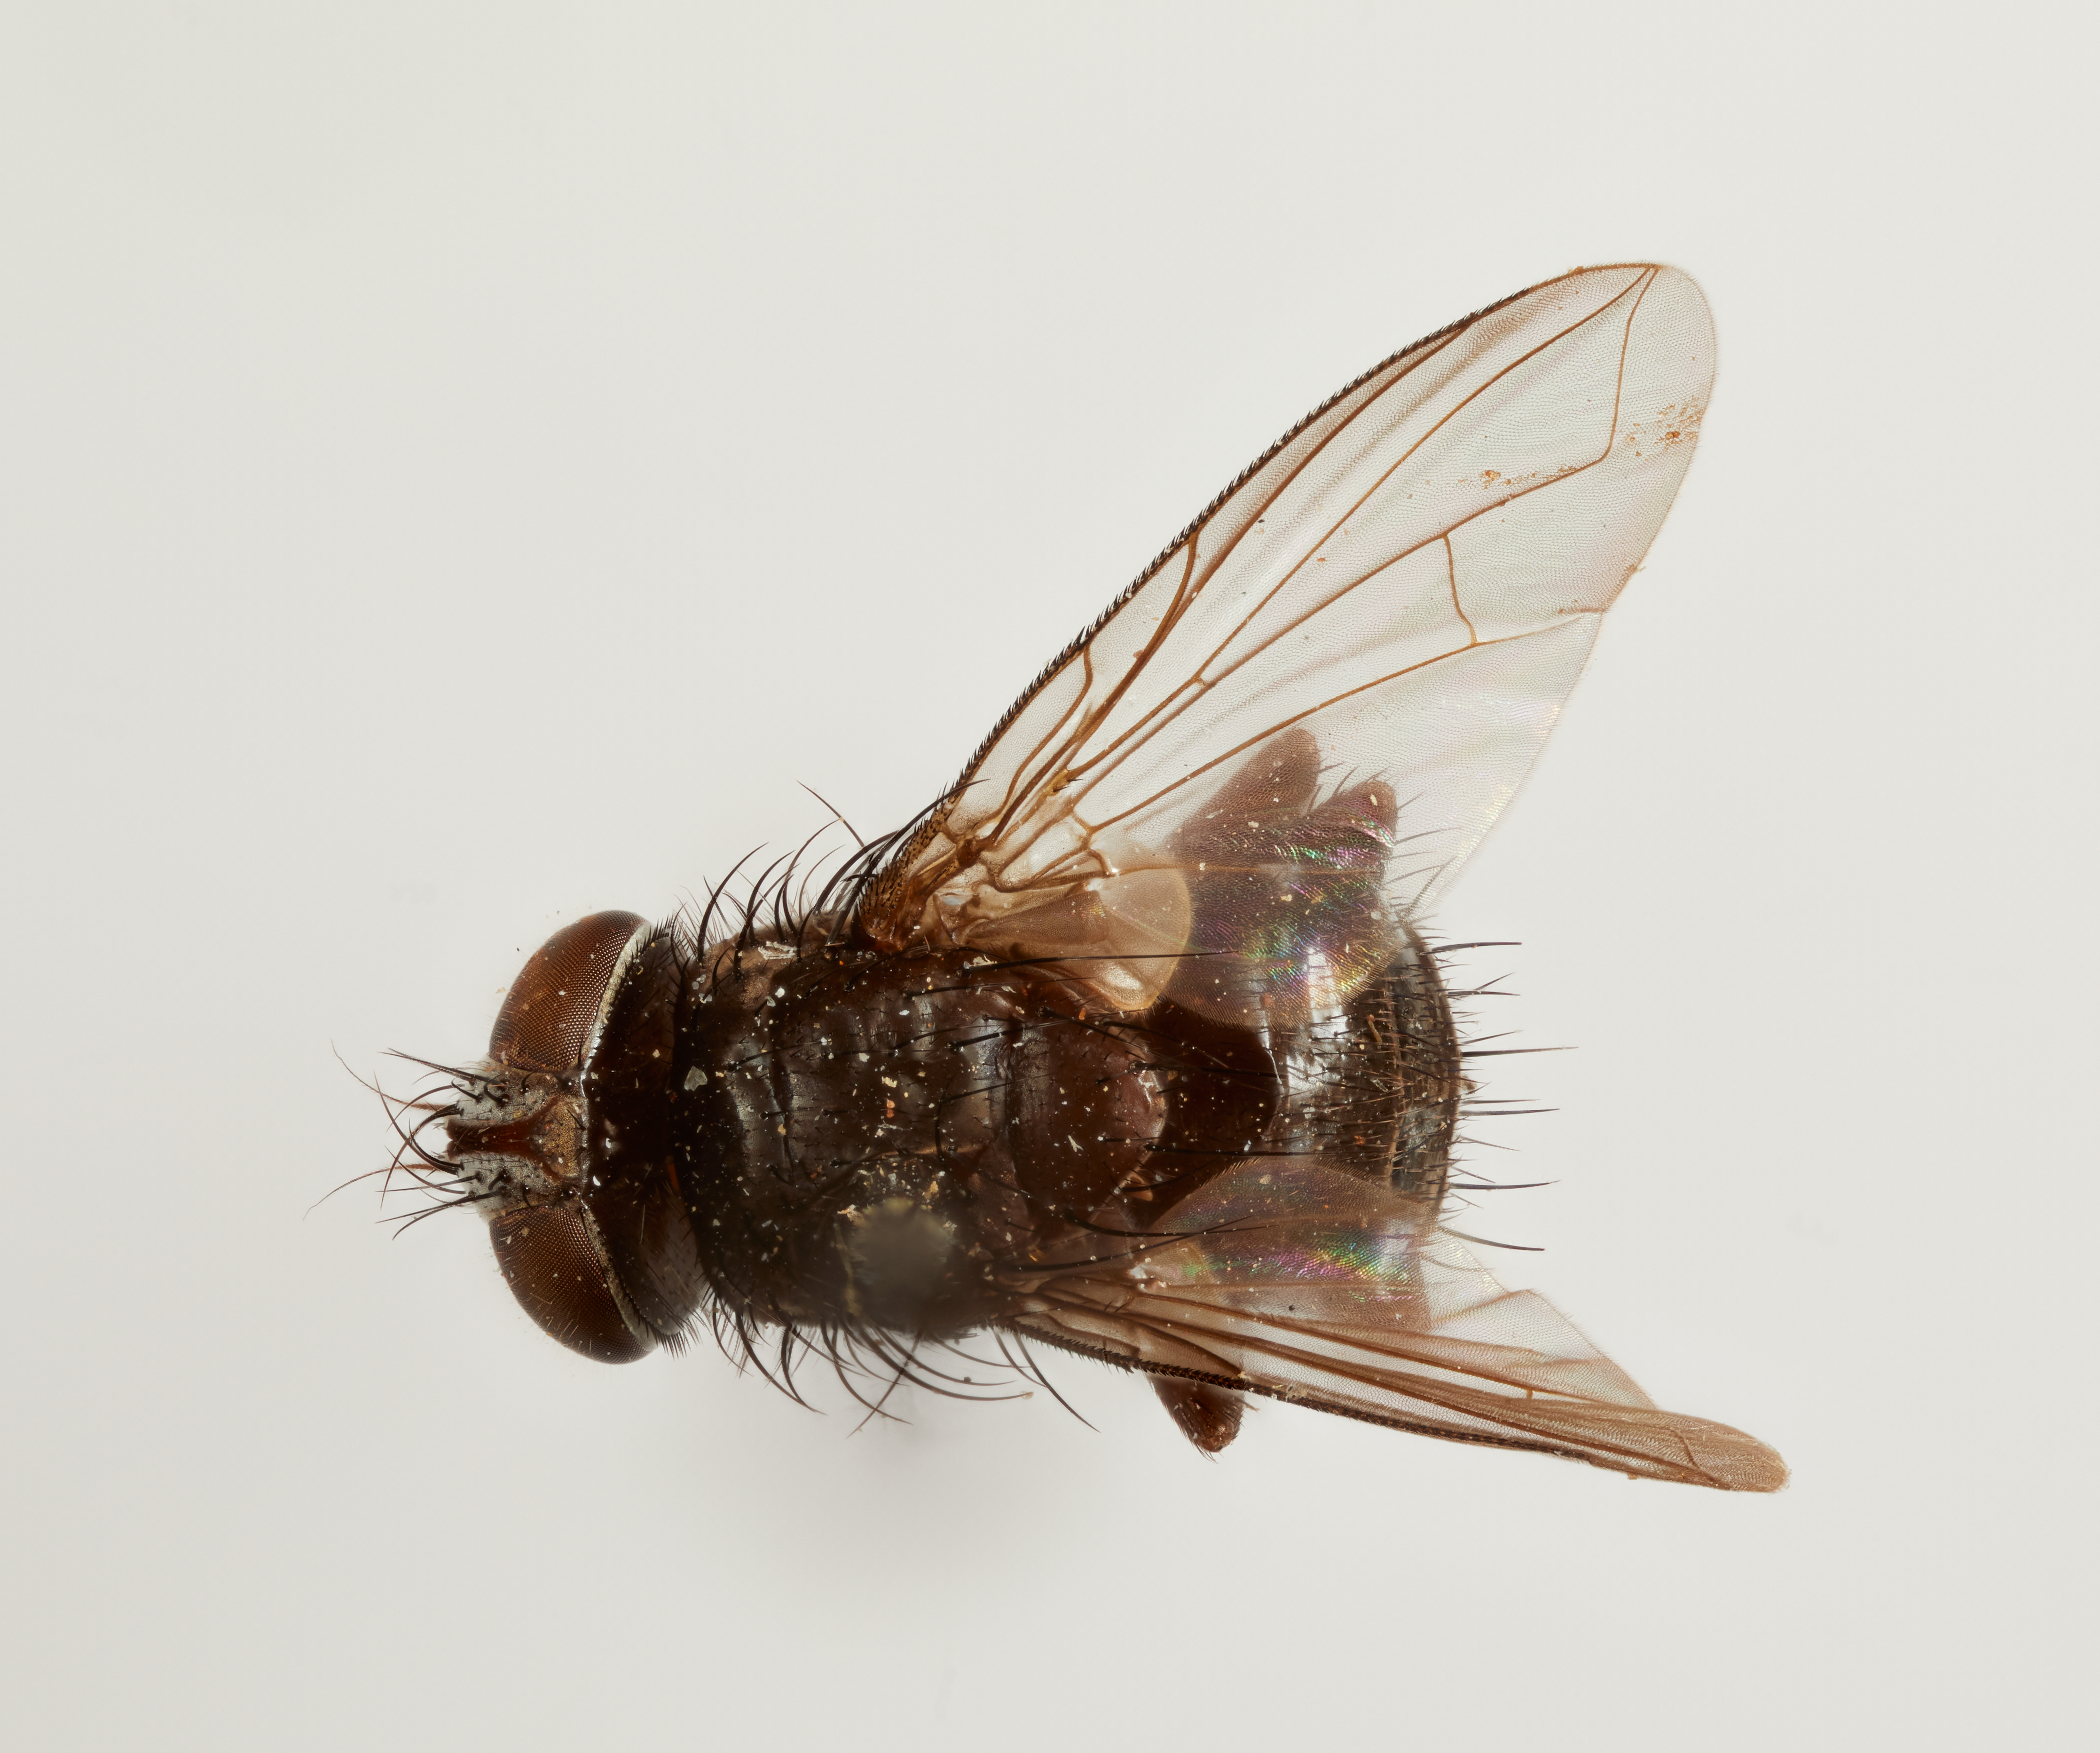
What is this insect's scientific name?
Gymnodoria capitata
